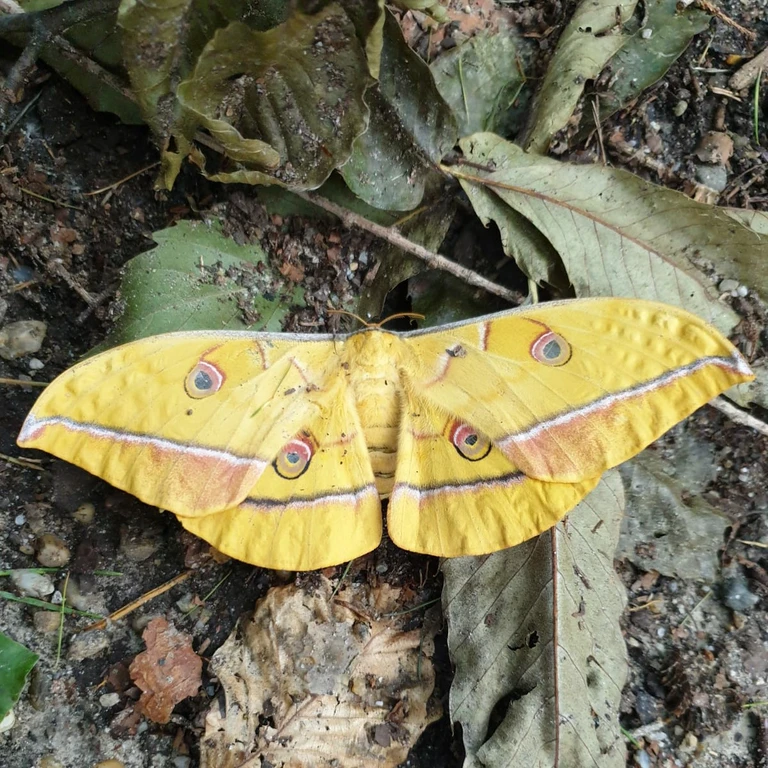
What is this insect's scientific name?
Antheraea yamamai
